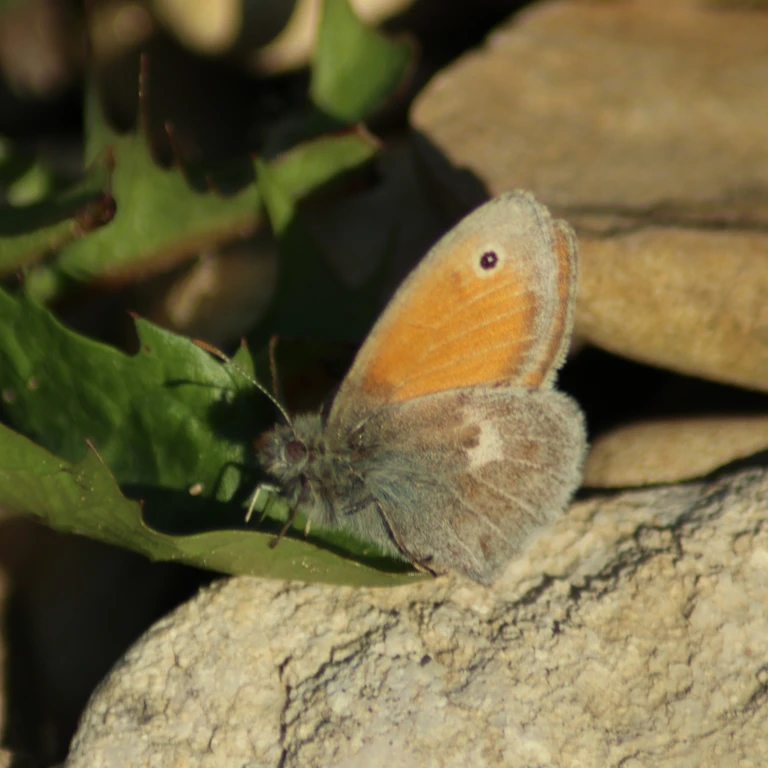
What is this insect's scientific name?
Coenonympha pamphilus
